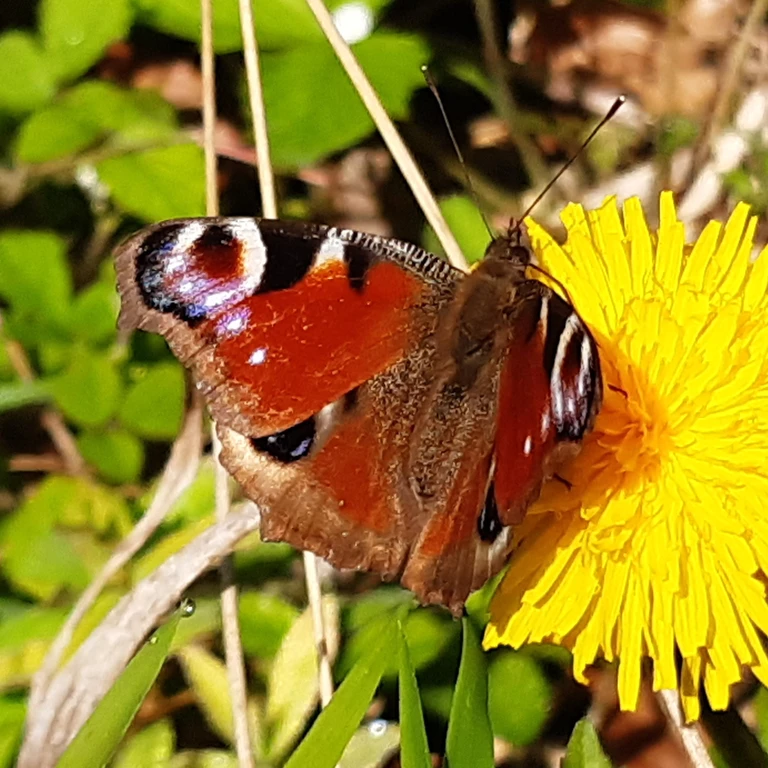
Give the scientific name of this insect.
Aglais io
